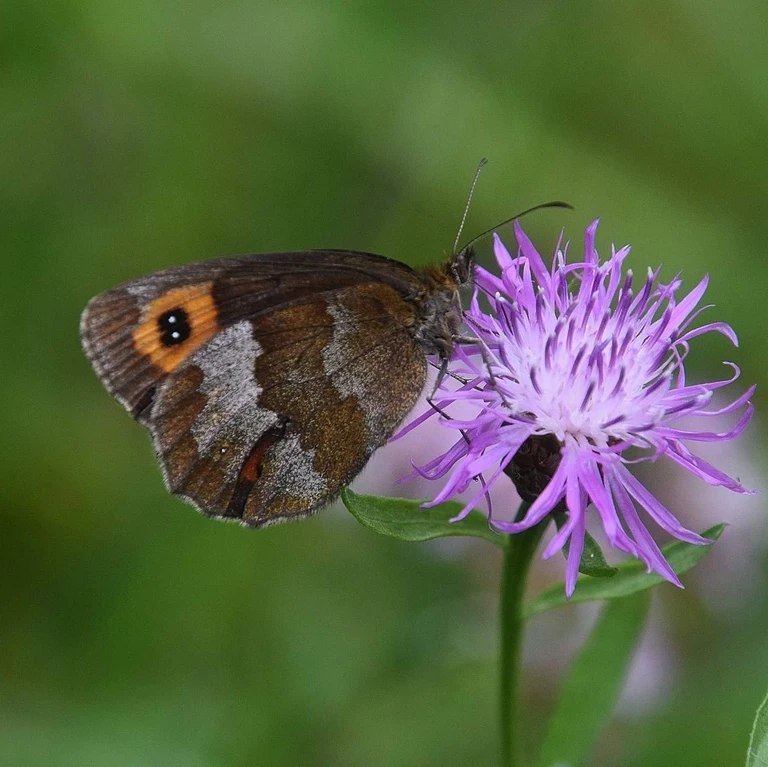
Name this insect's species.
Erebia aethiops
